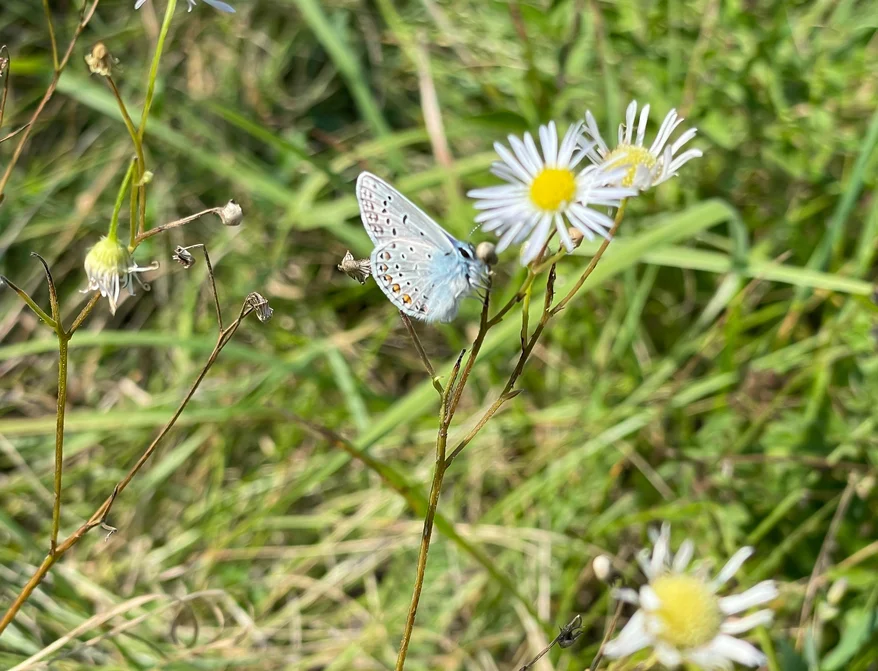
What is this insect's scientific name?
Polyommatus icarus
